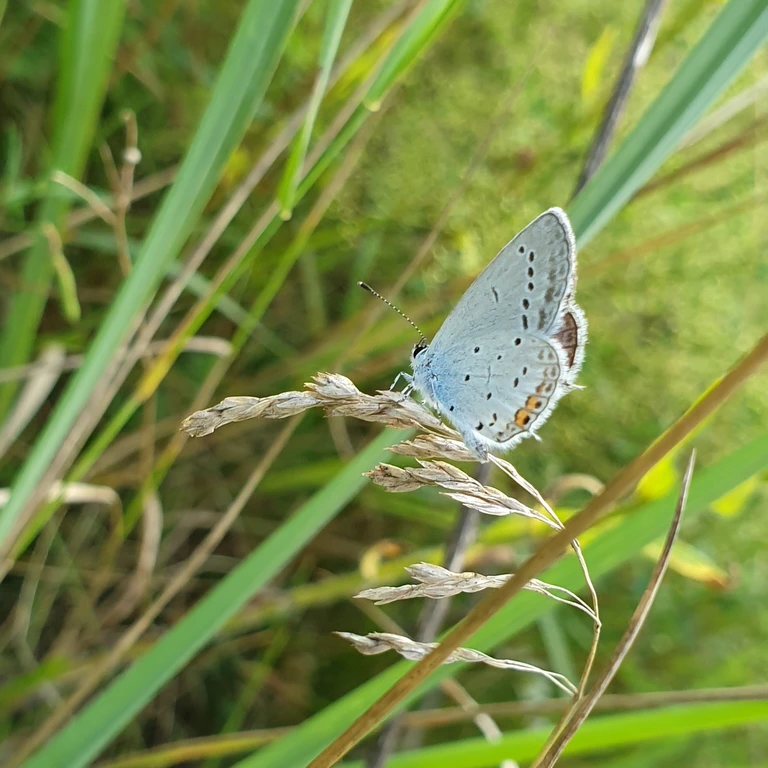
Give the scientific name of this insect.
Cupido argiades (also Elkalyce argiades)
